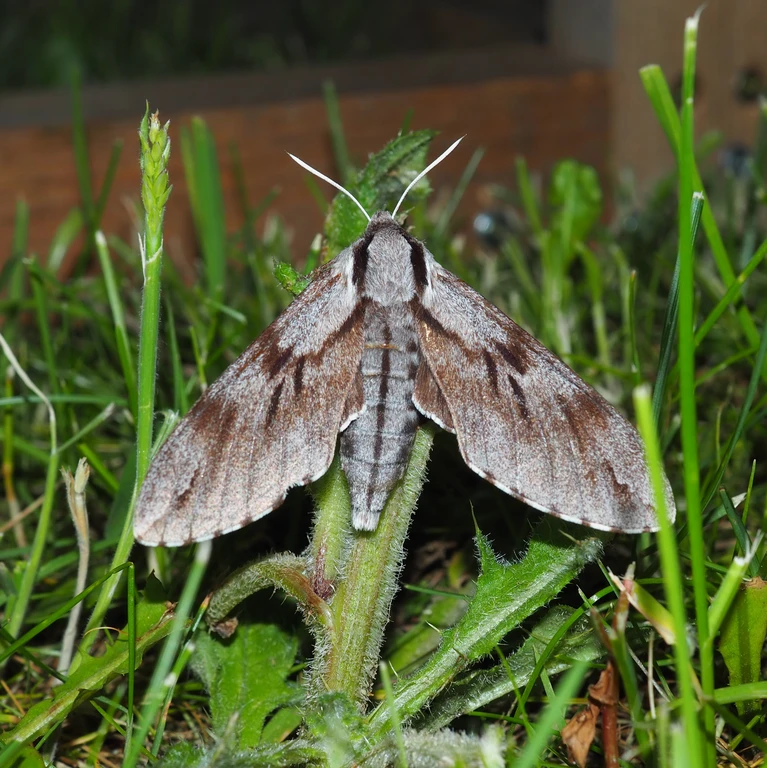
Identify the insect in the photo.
Sphinx pinastri
